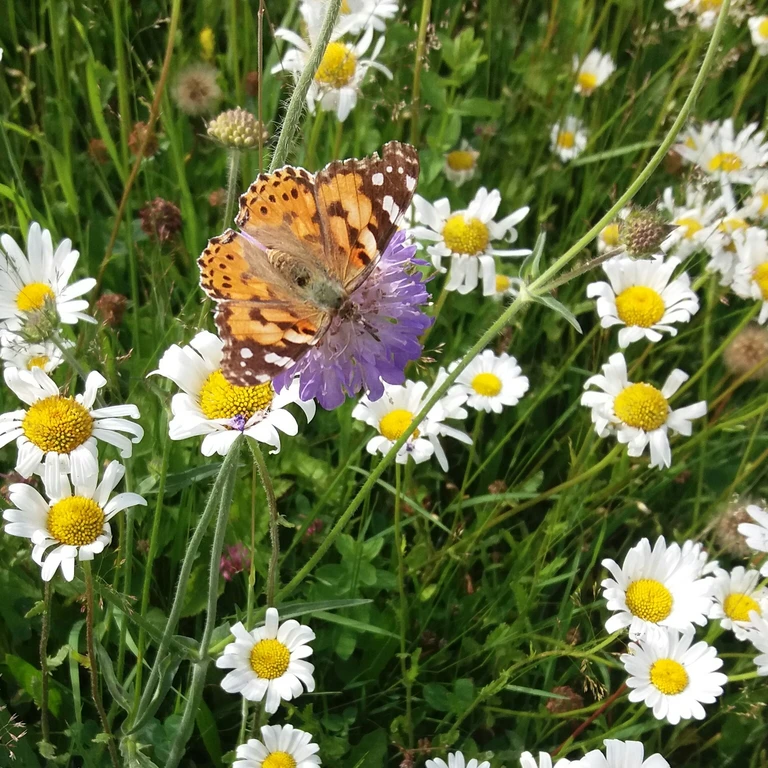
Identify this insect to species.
Vanessa cardui
